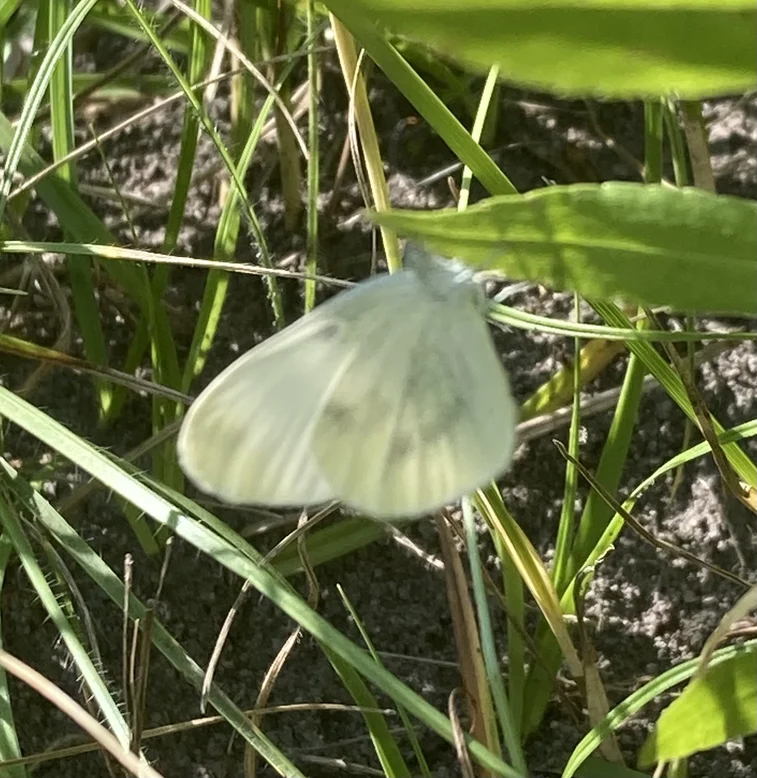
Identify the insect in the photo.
Leptidea sinapis/juvernica
